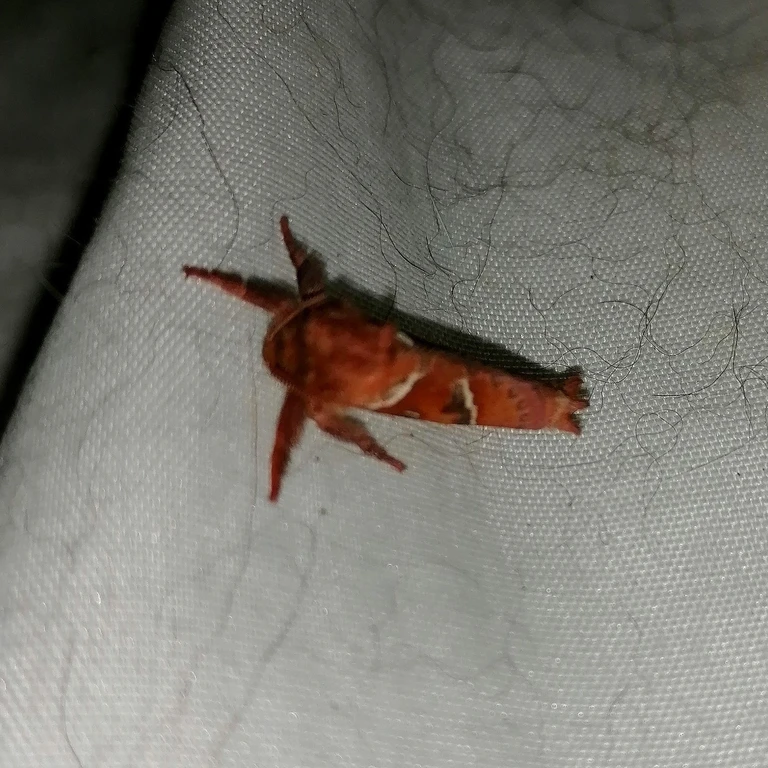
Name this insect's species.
Triodia sylvina
